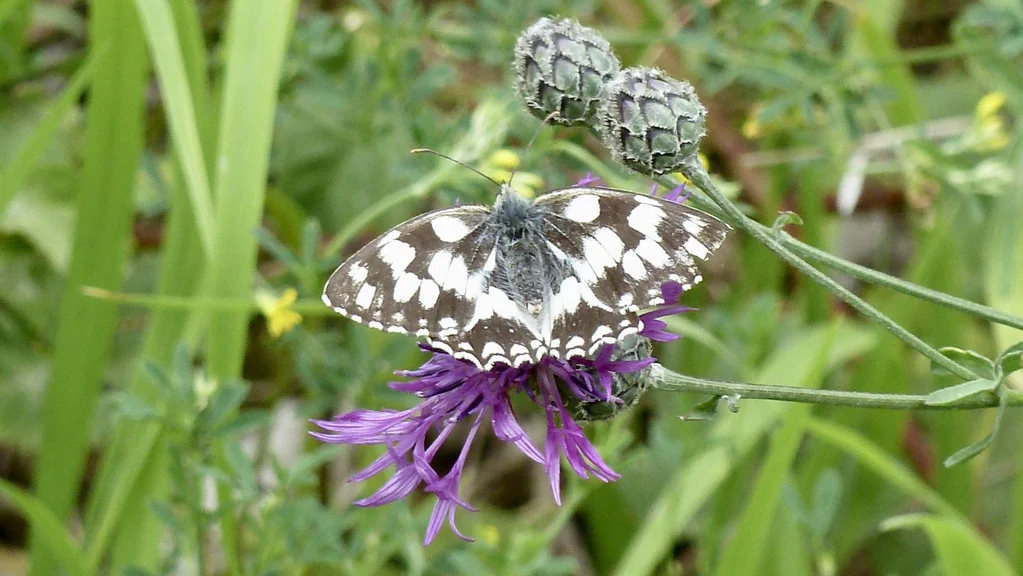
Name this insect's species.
Melanargia galathea
